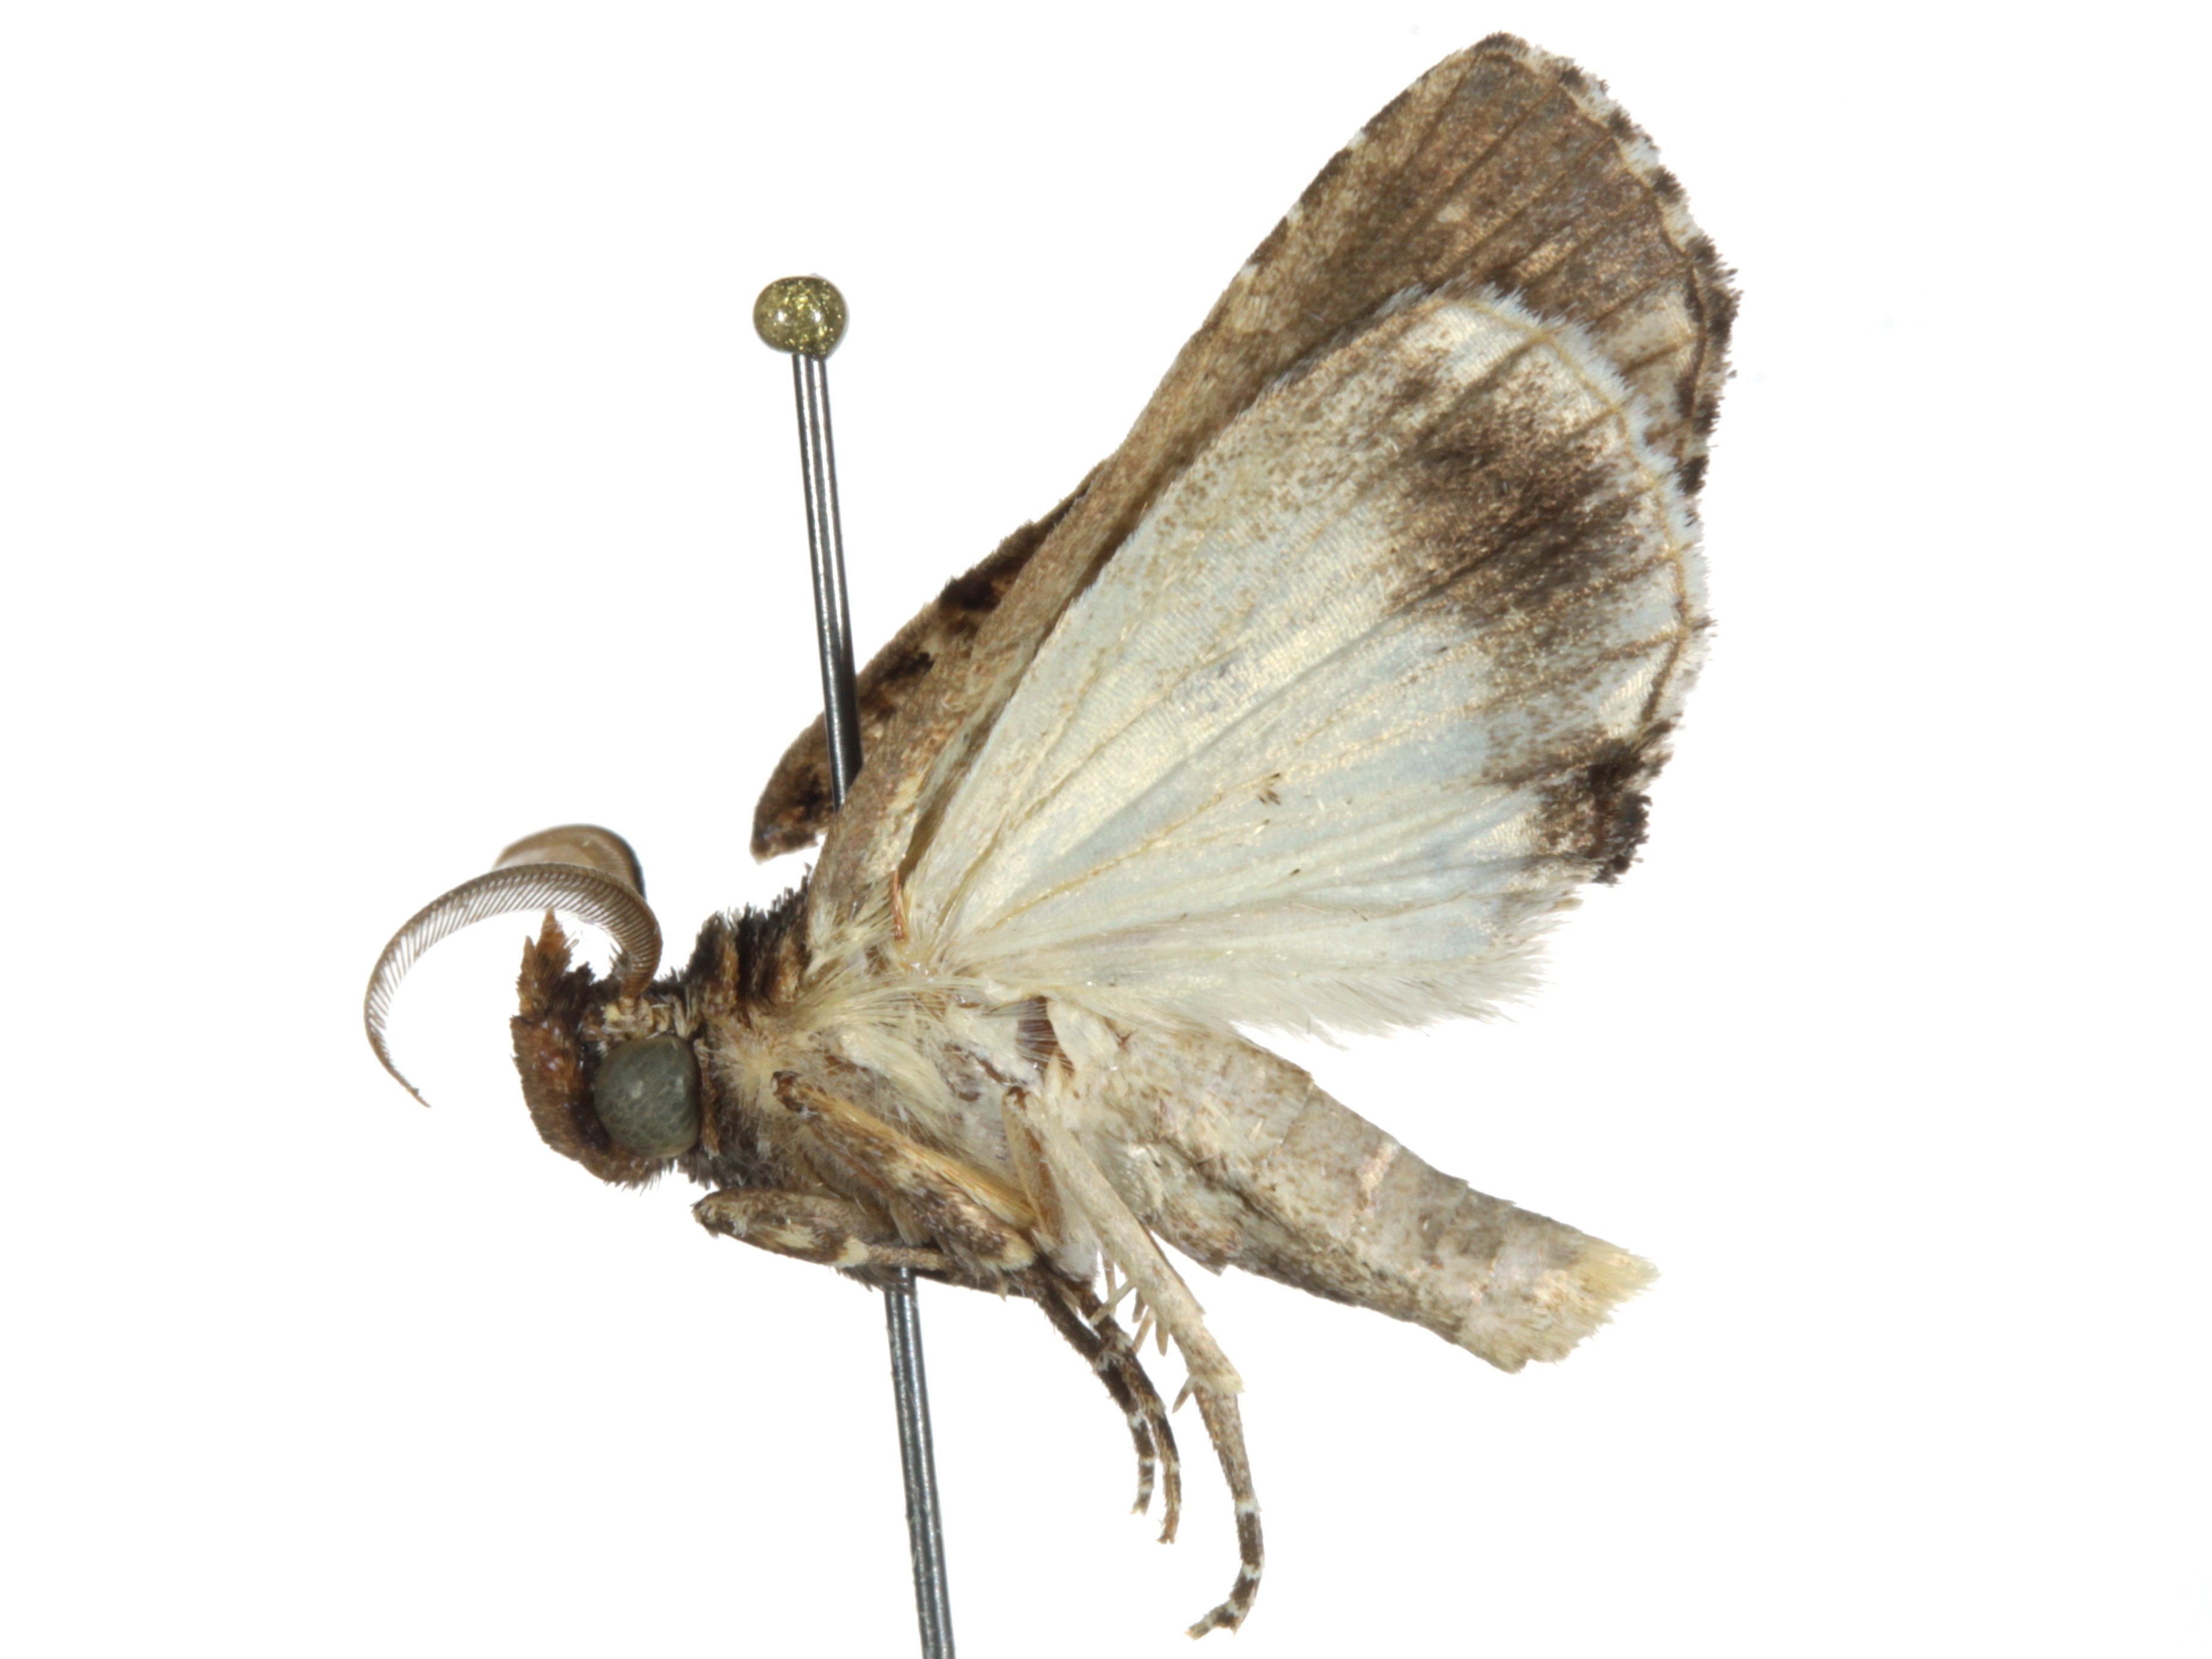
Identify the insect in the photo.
Pseudocoarica caledonica
